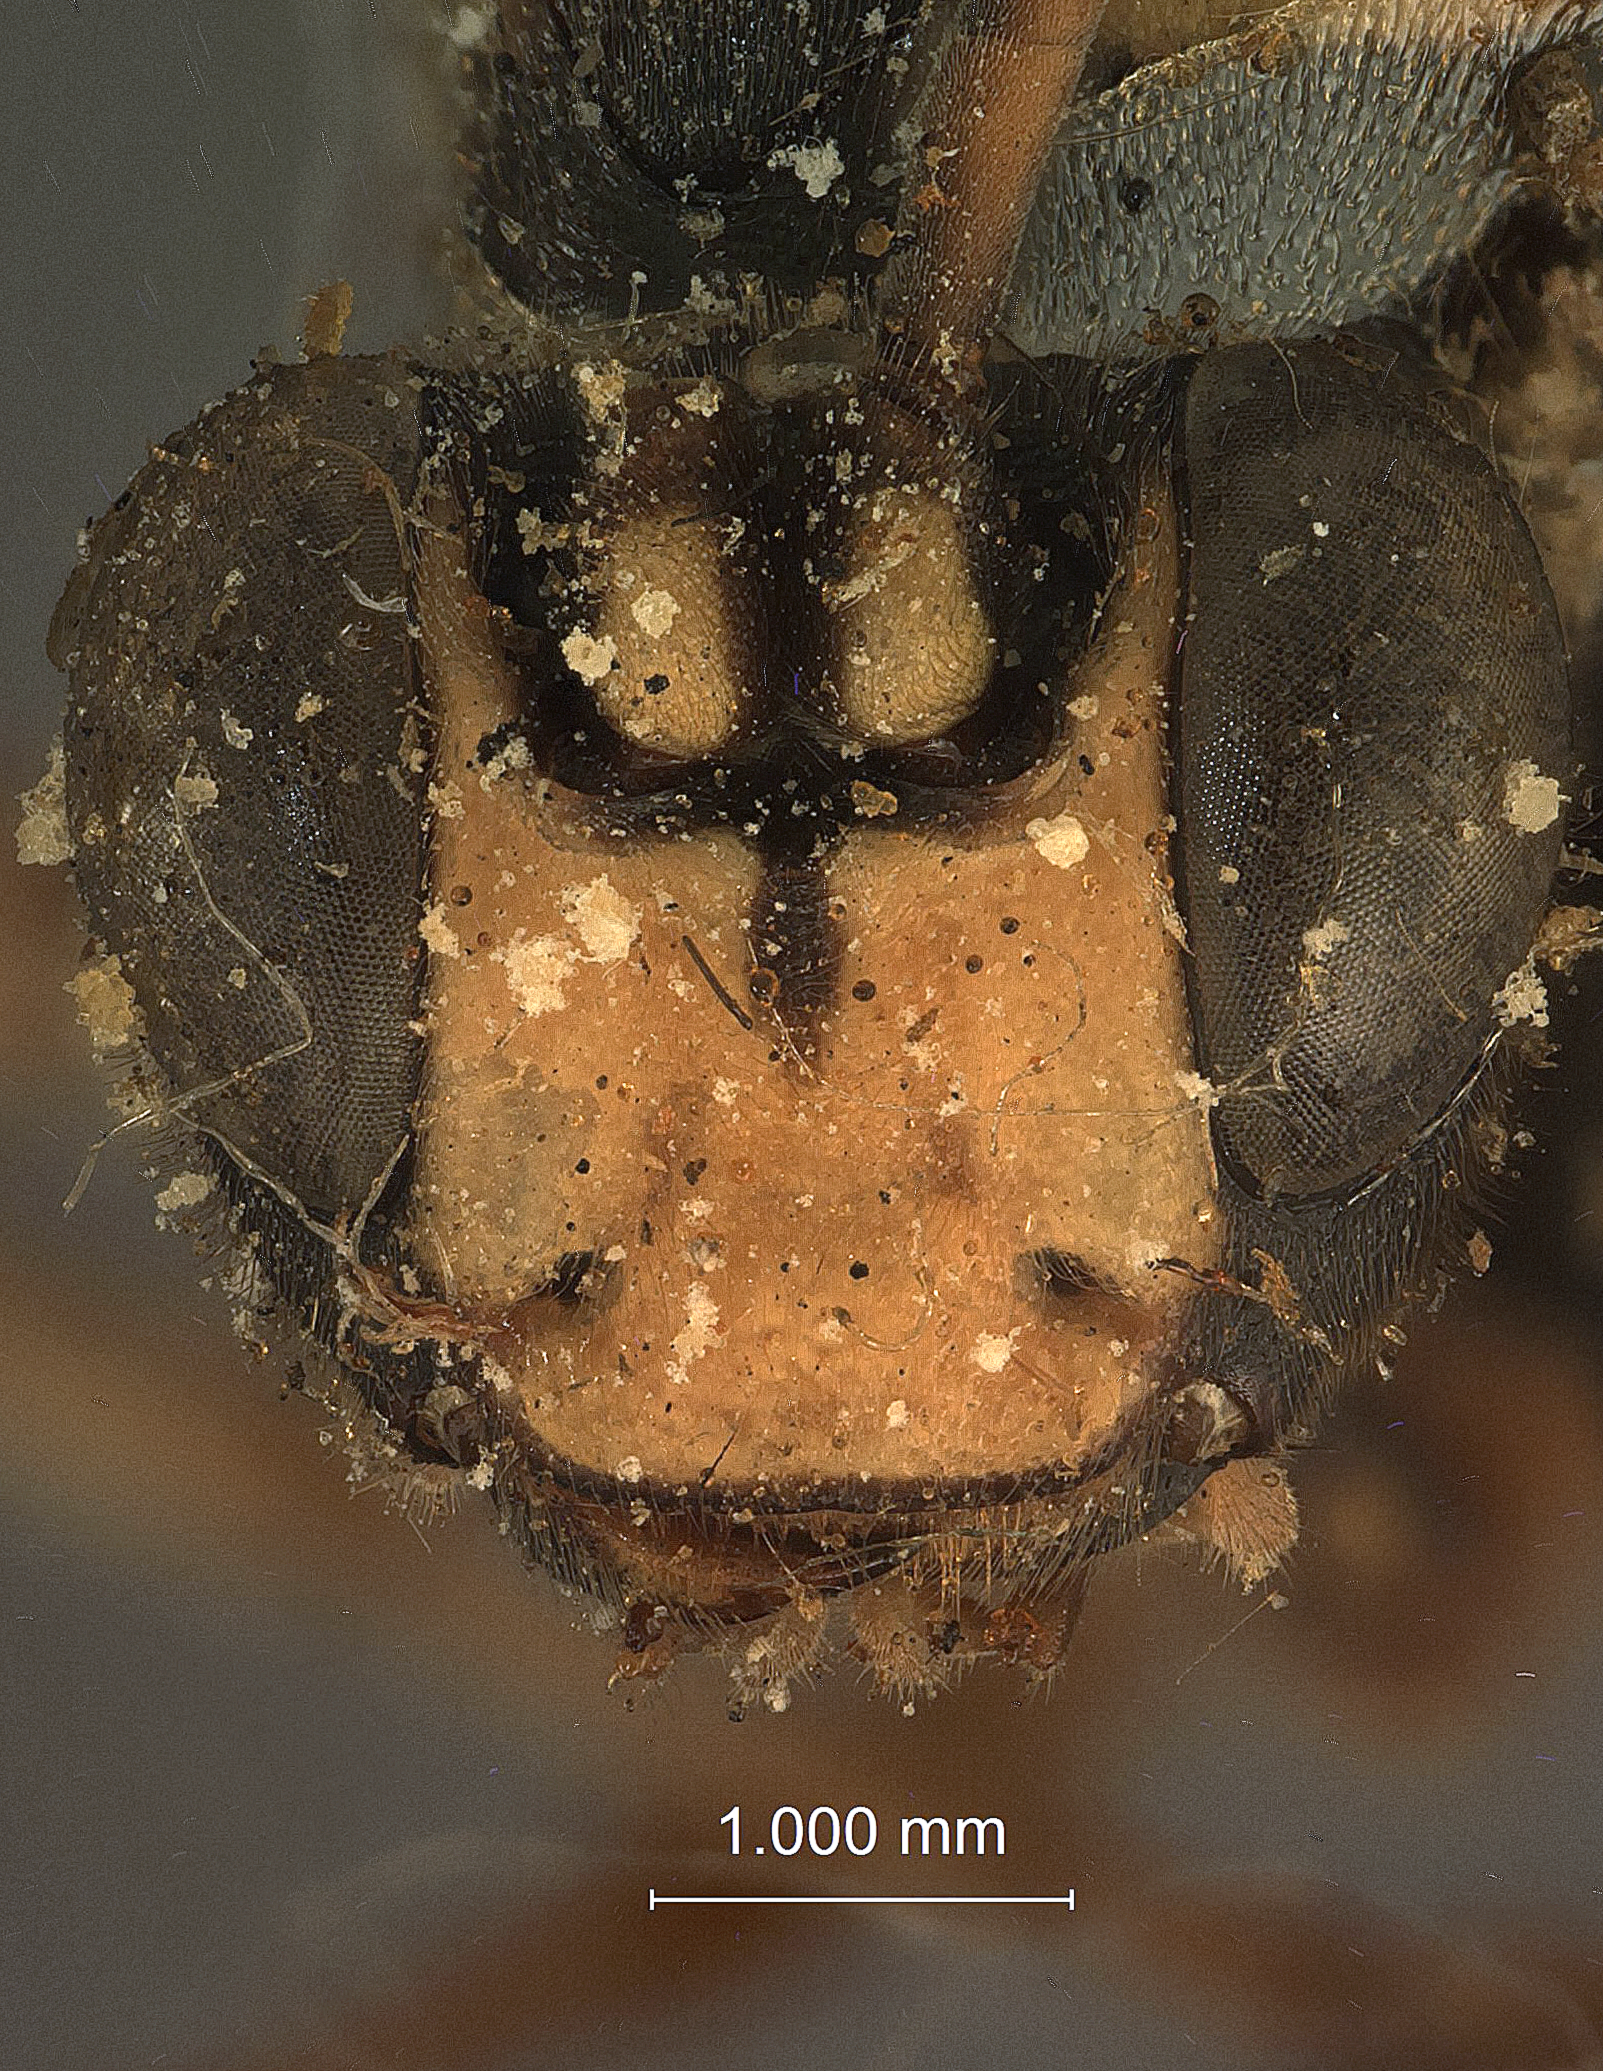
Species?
Matsumuraius grandis
